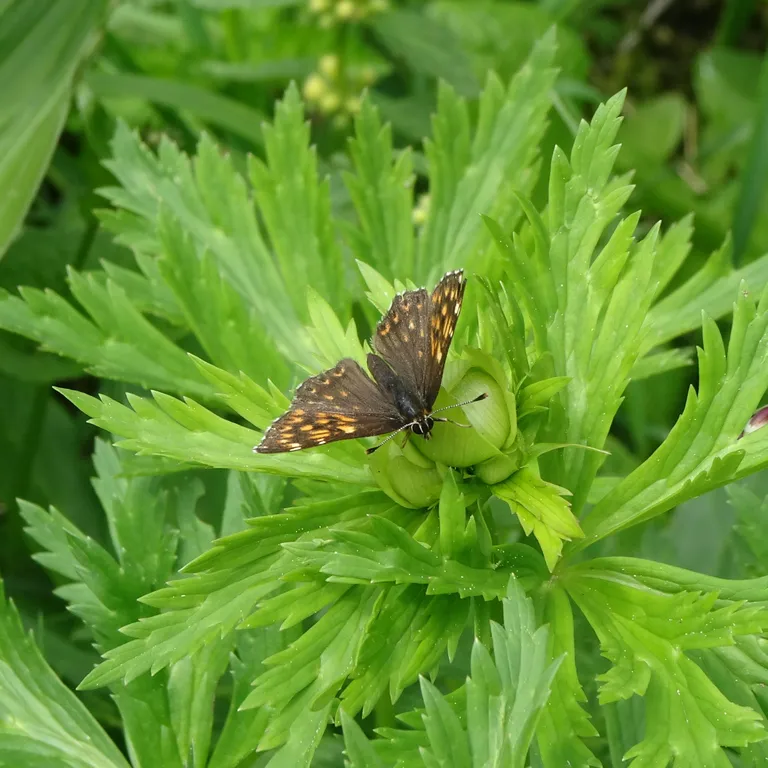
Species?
Hamearis lucina
